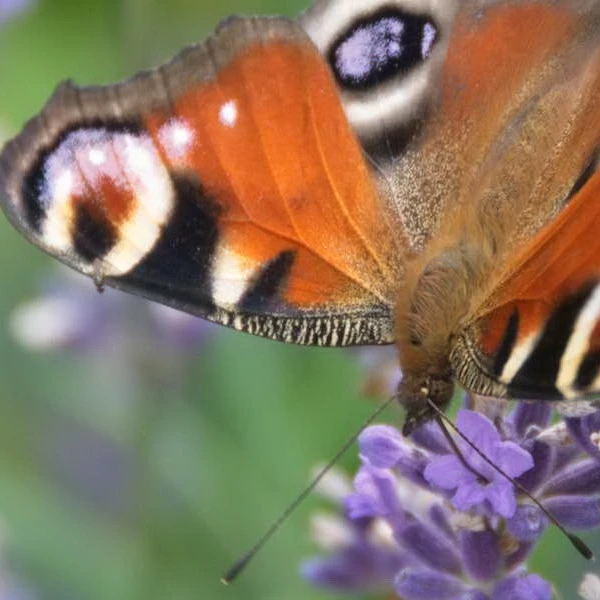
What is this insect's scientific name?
Aglais io
